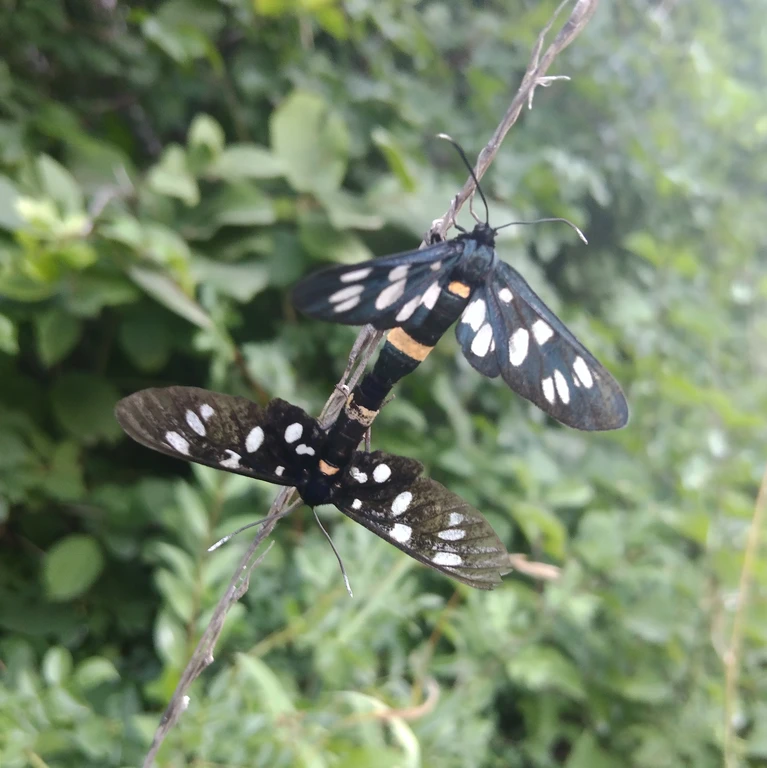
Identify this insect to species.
Amata phegea
